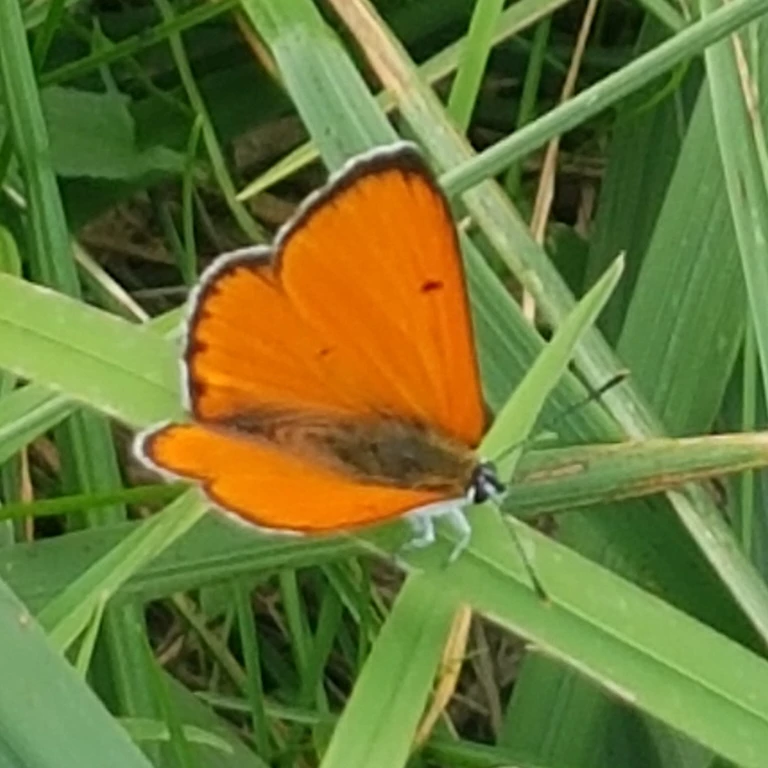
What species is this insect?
Lycaena dispar
